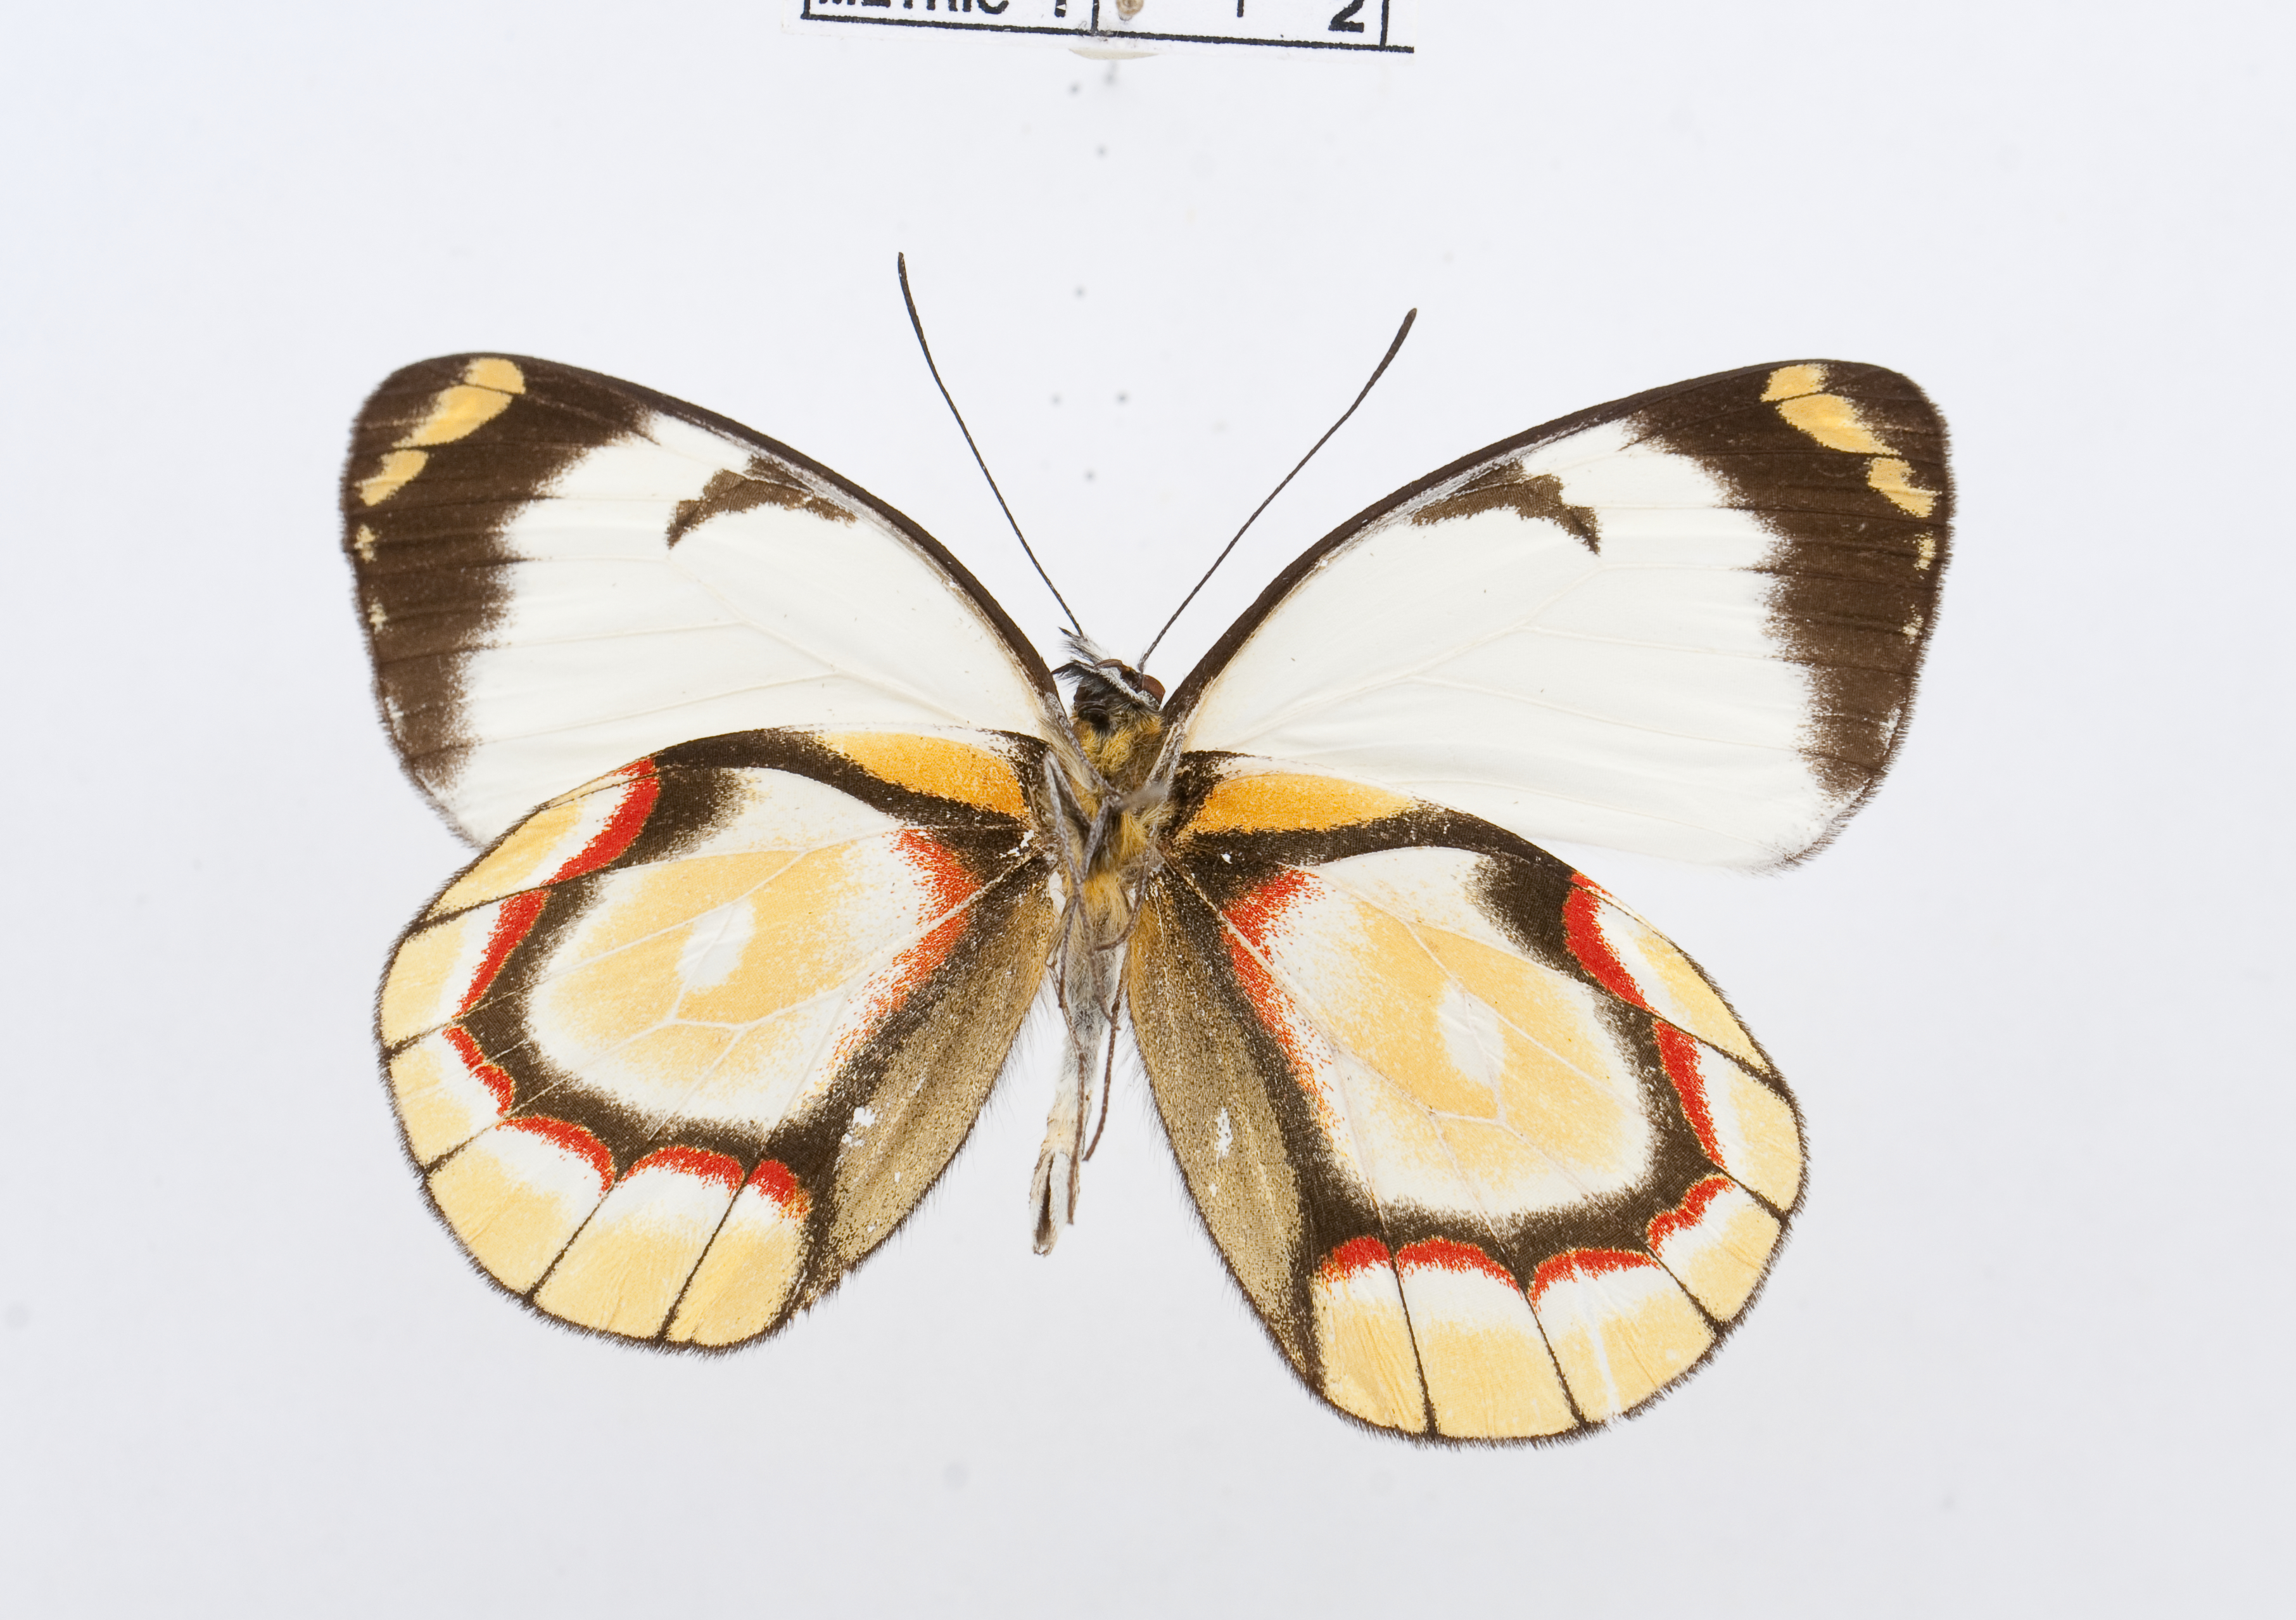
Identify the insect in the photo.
Delias callista
